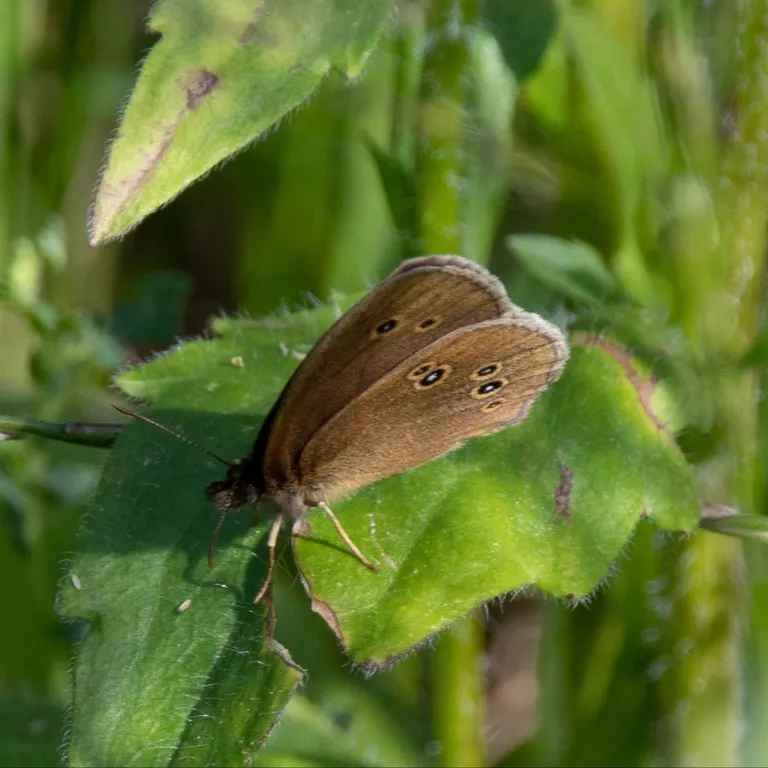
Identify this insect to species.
Aphantopus hyperantus
